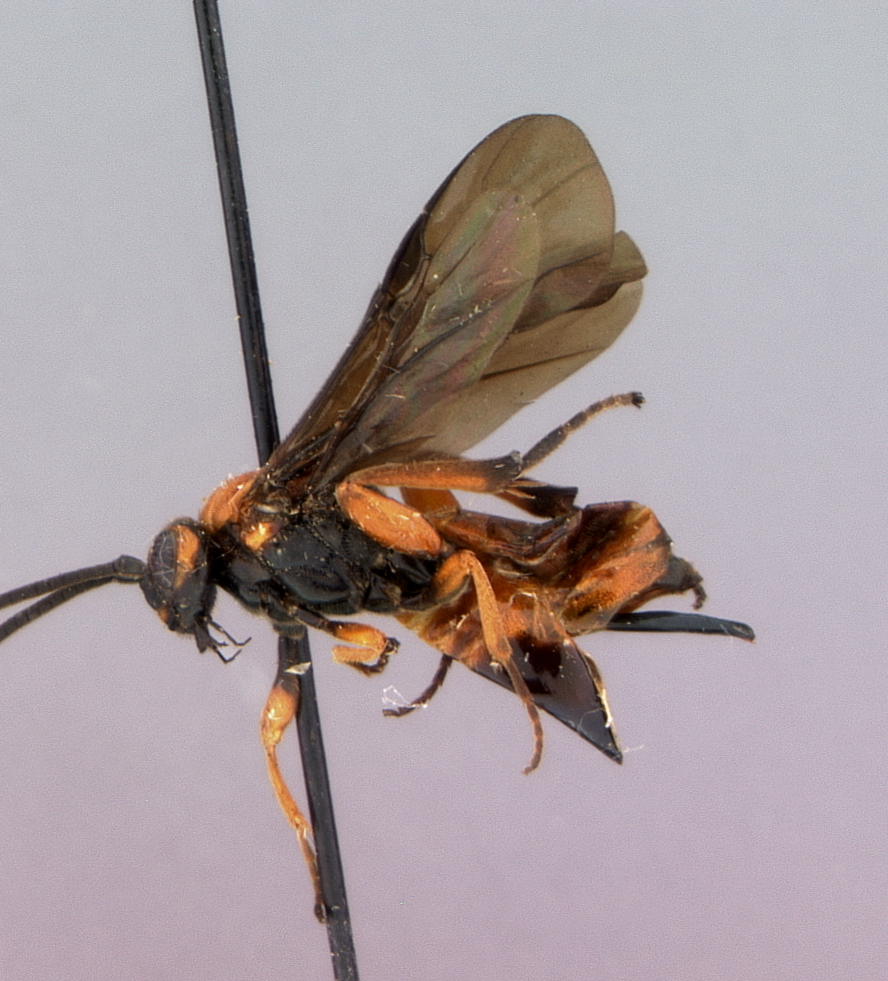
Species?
Cardiochiles magnus
